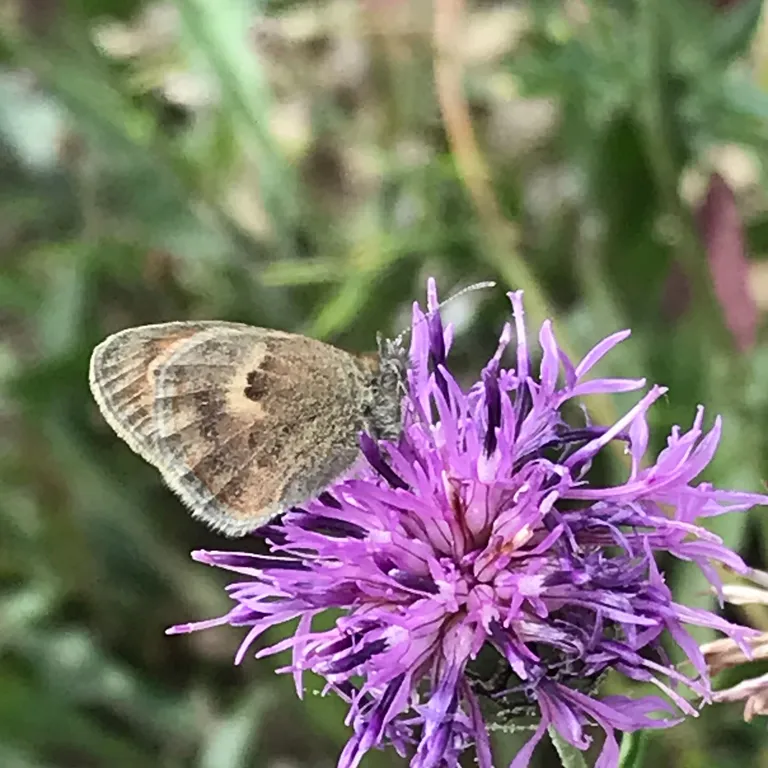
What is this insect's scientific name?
Coenonympha pamphilus
